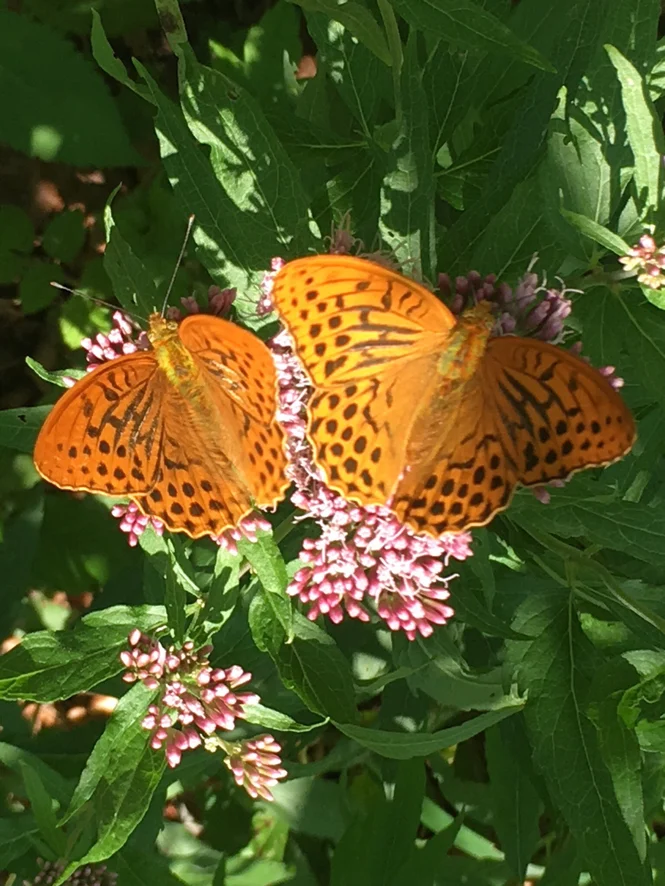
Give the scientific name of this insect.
Argynnis paphia
